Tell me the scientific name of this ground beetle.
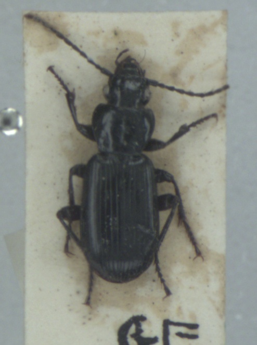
Pterostichus macer
